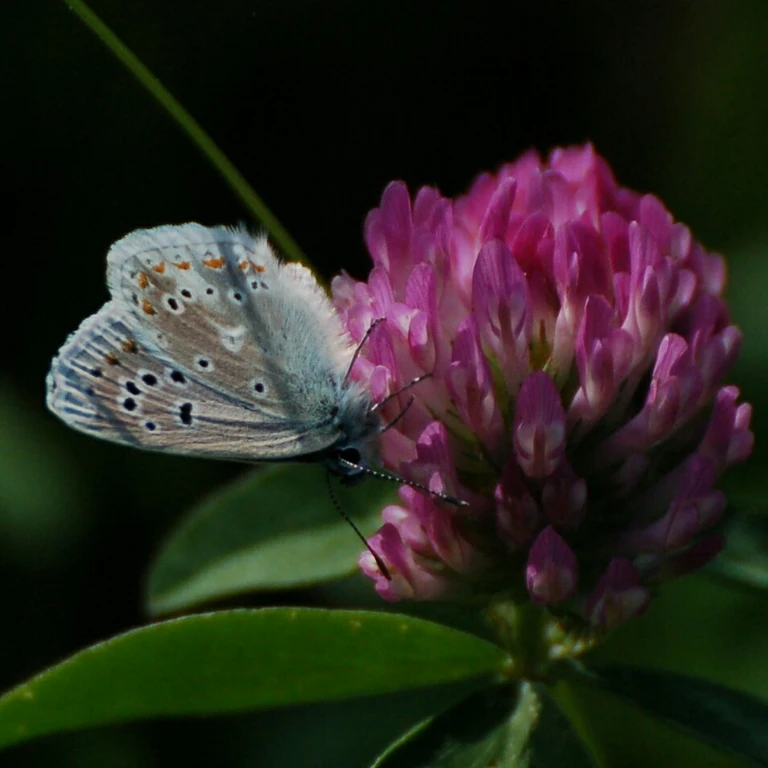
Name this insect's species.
Polyommatus dorylas
